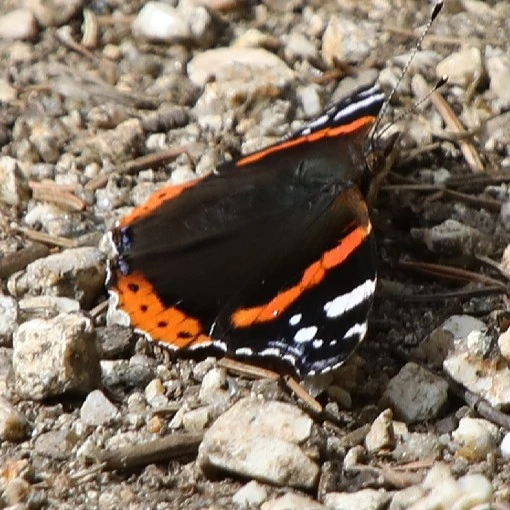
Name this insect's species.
Vanessa atalanta
